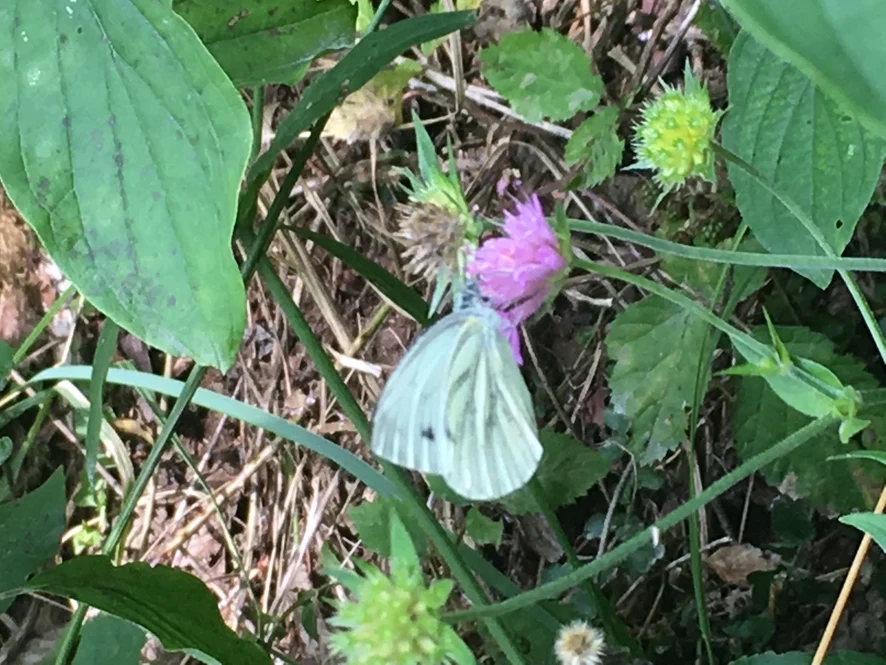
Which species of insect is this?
Pieris napi
